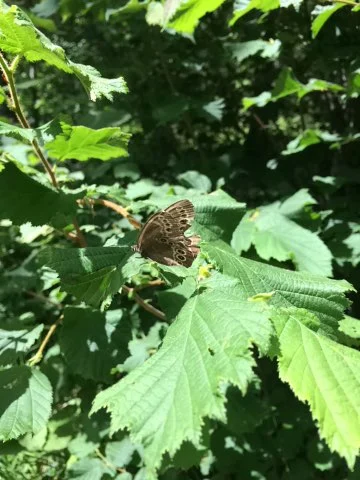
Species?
Lopinga achine (also Pararge achine)
